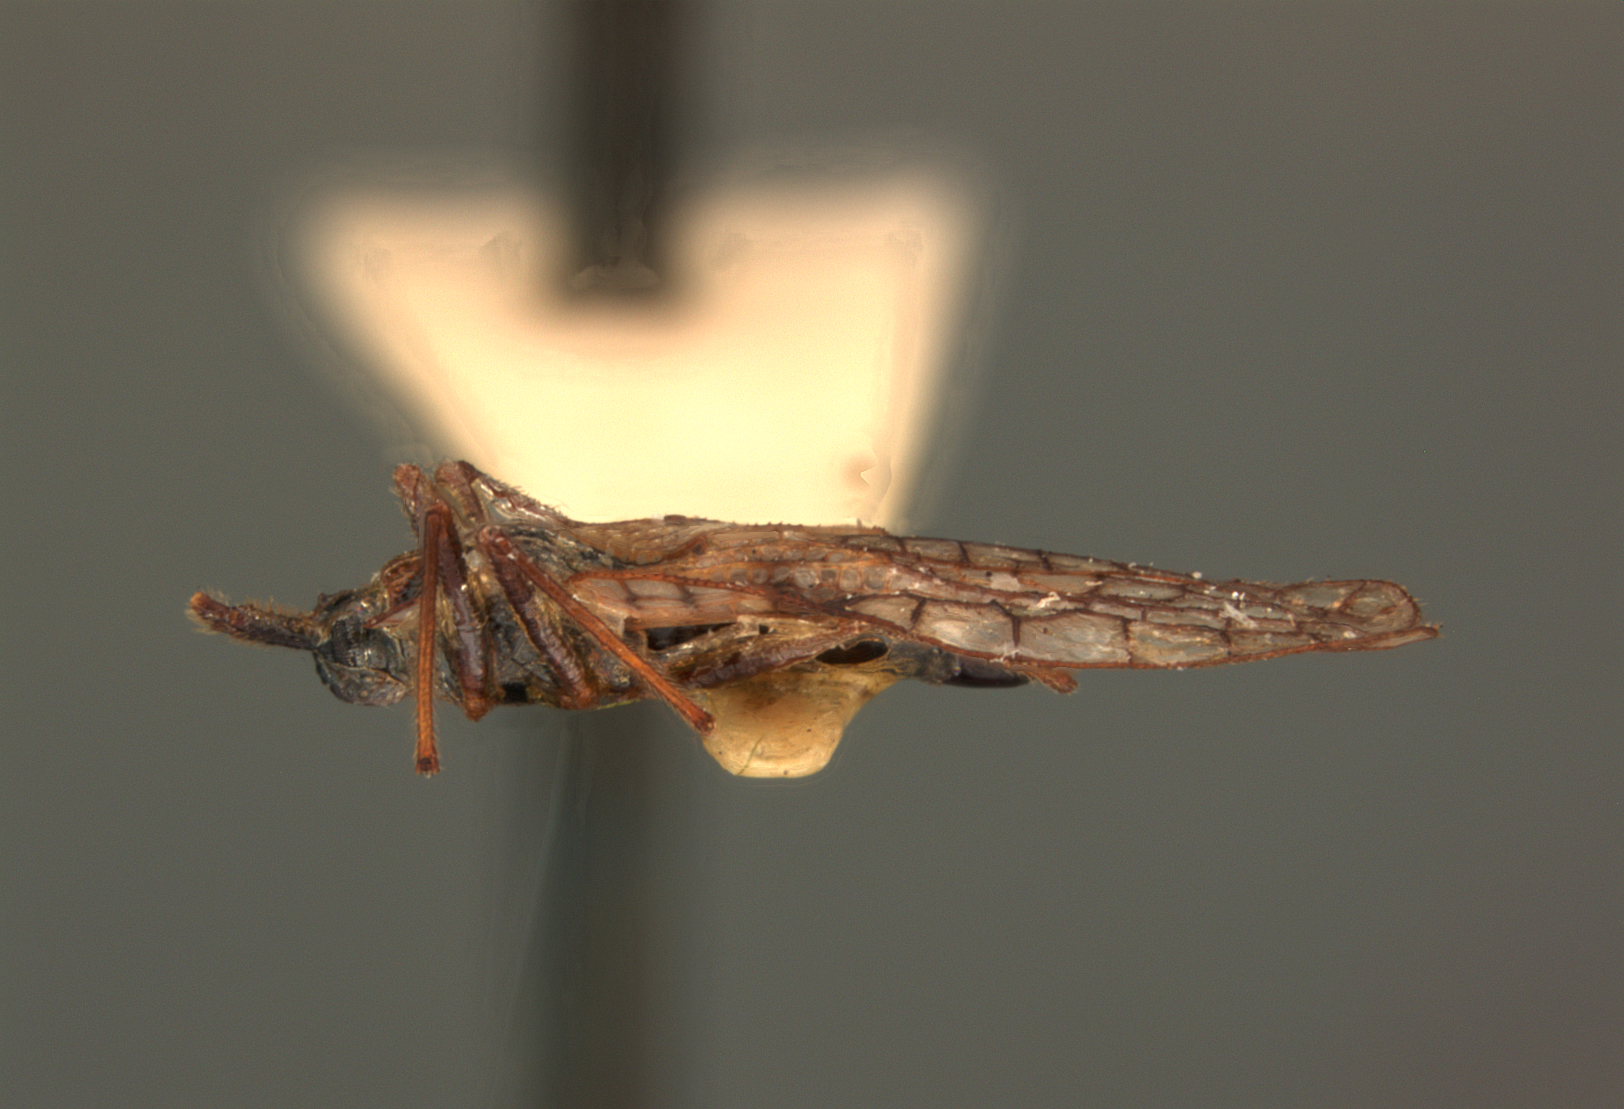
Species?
Pleseobyrsa boliviana
